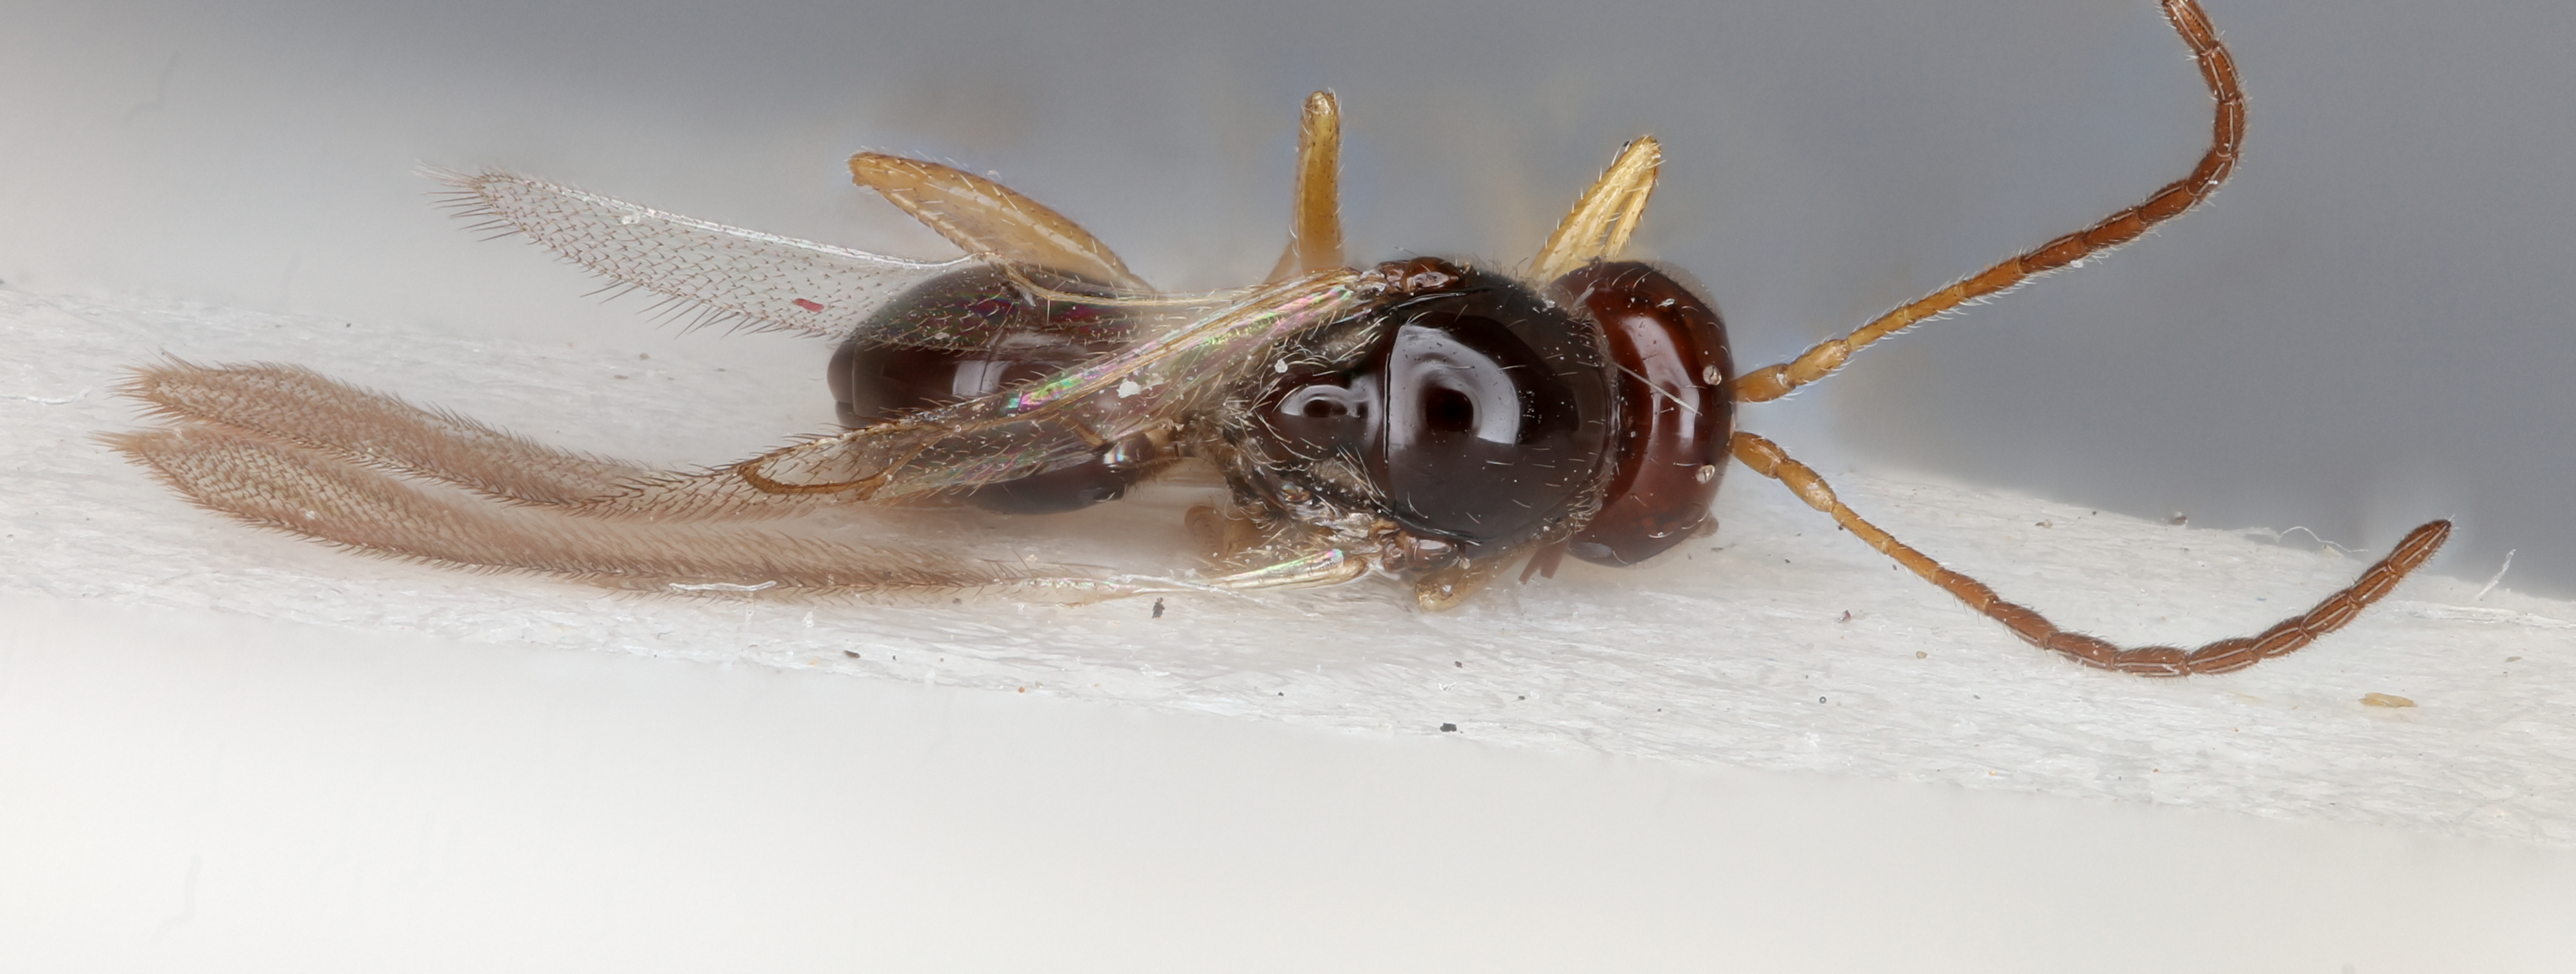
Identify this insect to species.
Alloxysta andrewsi
